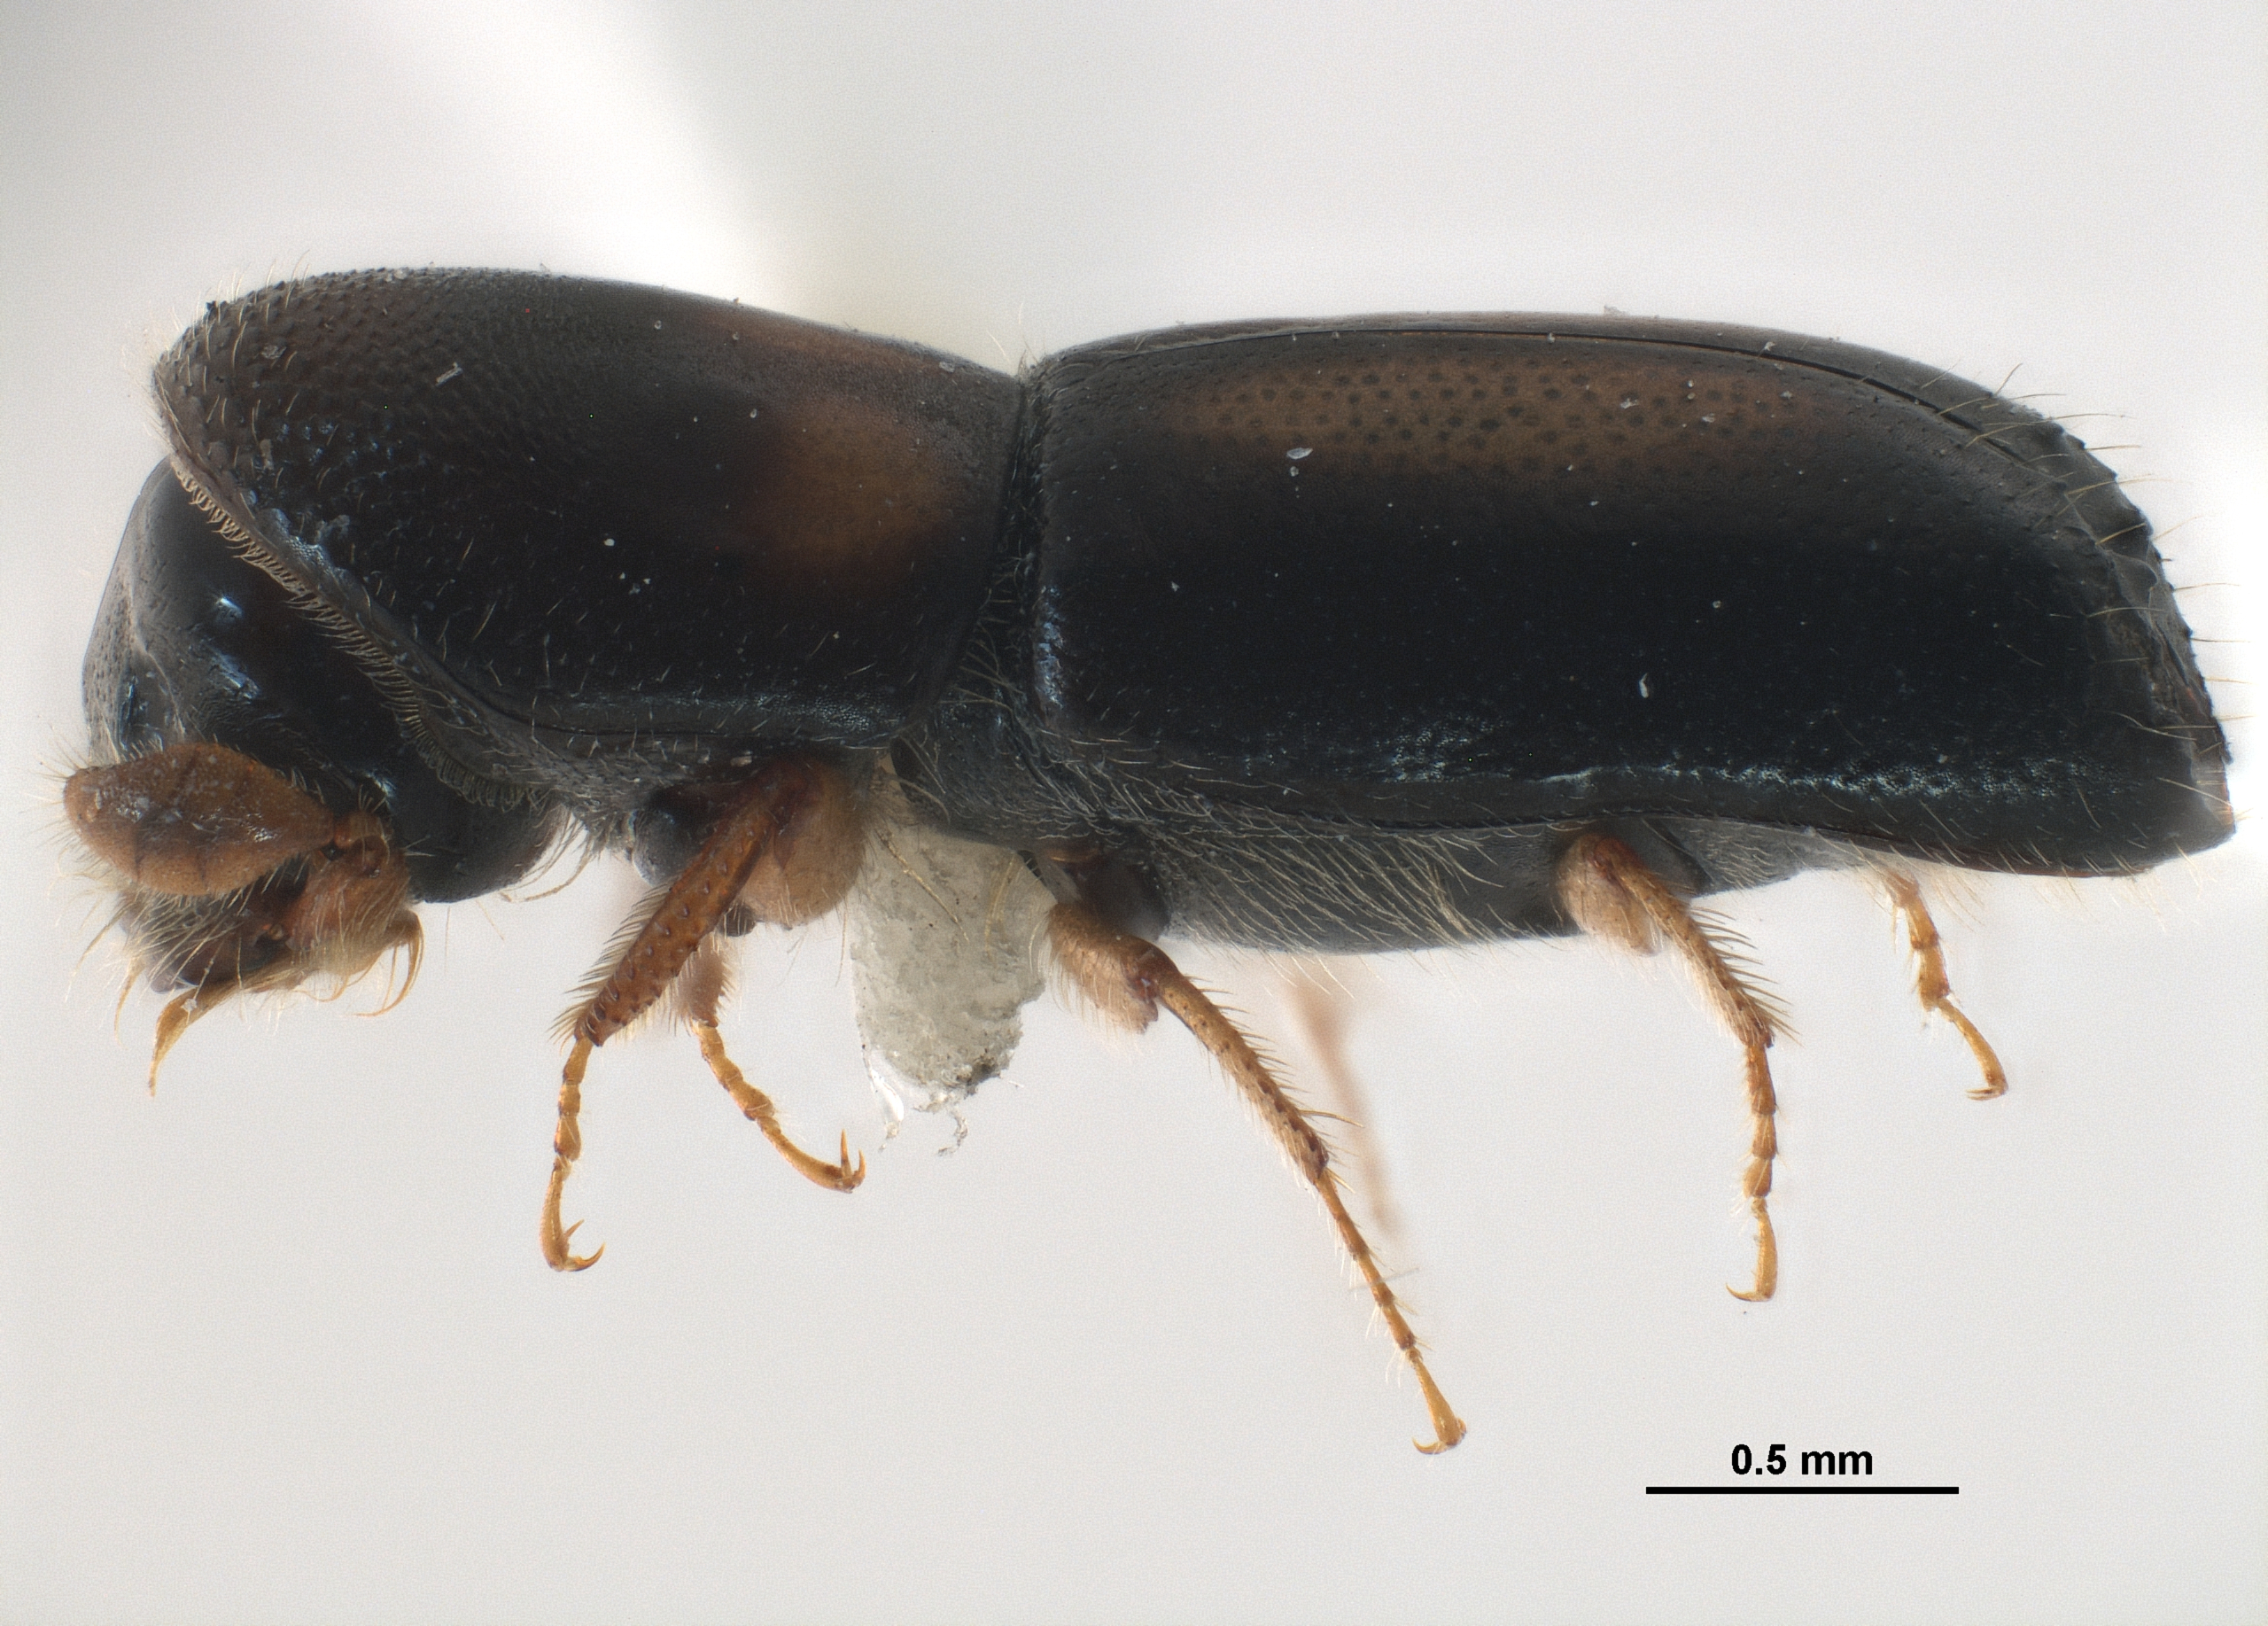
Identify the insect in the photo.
Monarthrum bicolor
